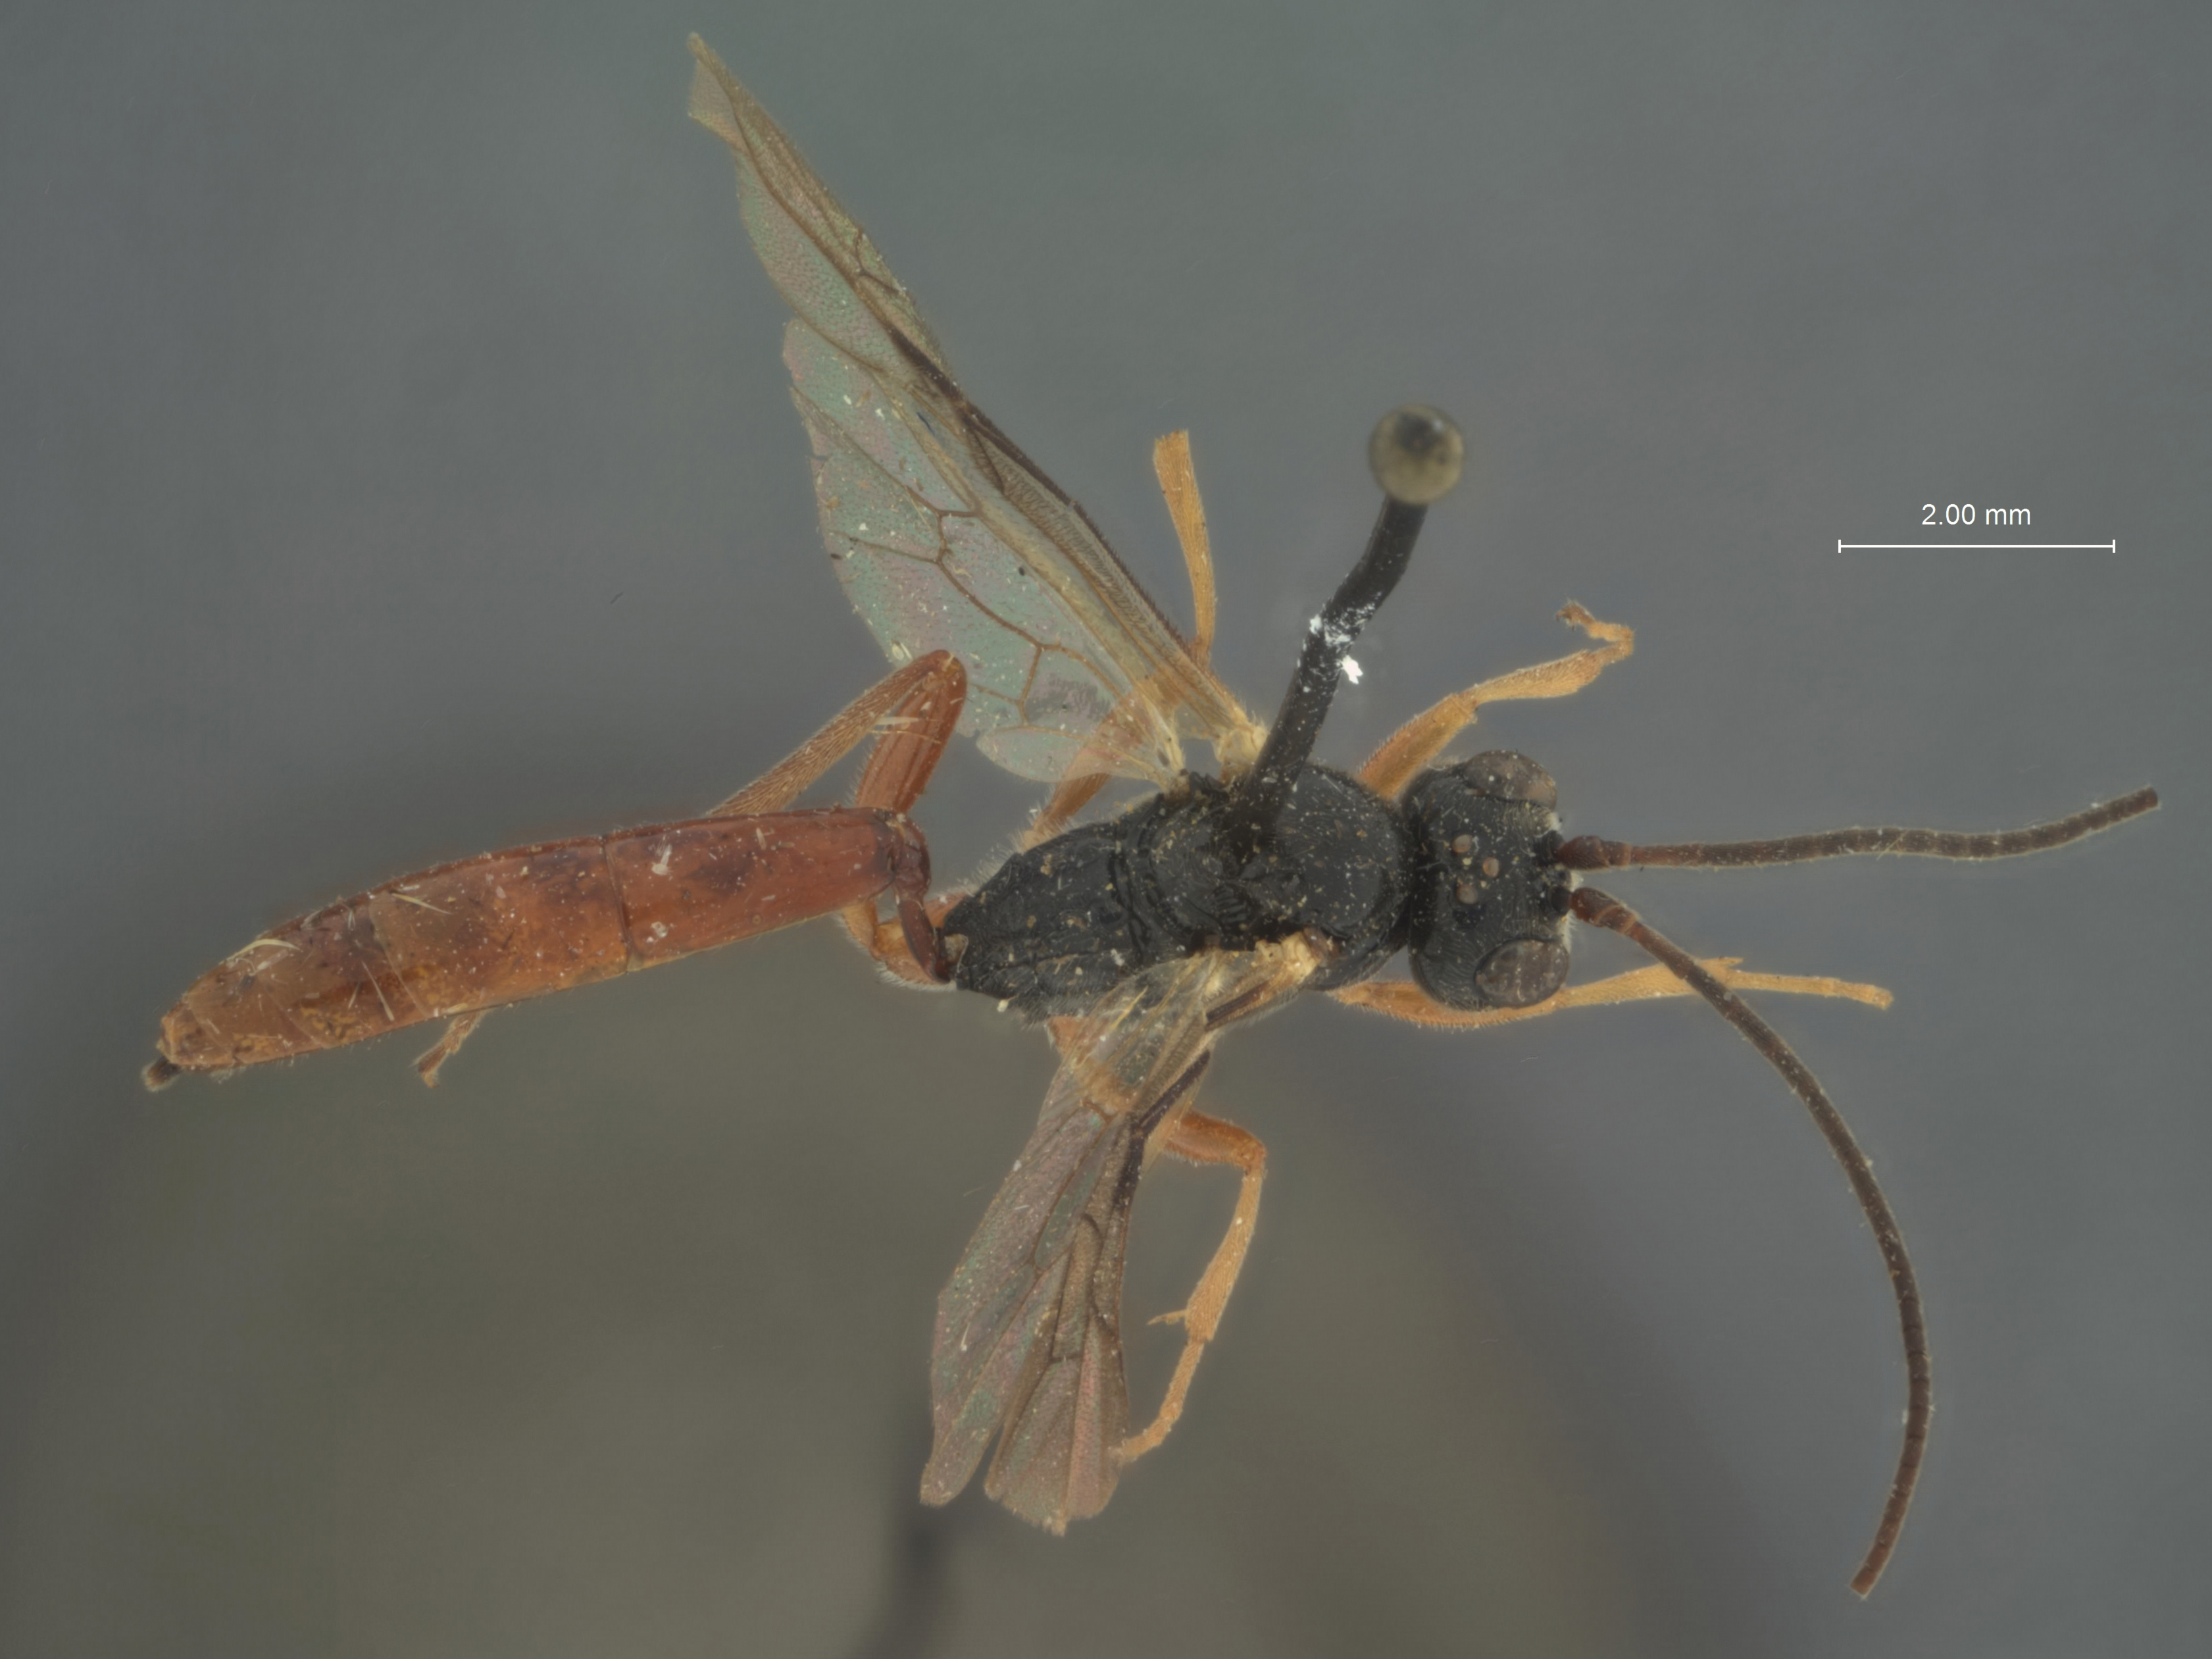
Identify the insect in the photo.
Exolytus ithacae
